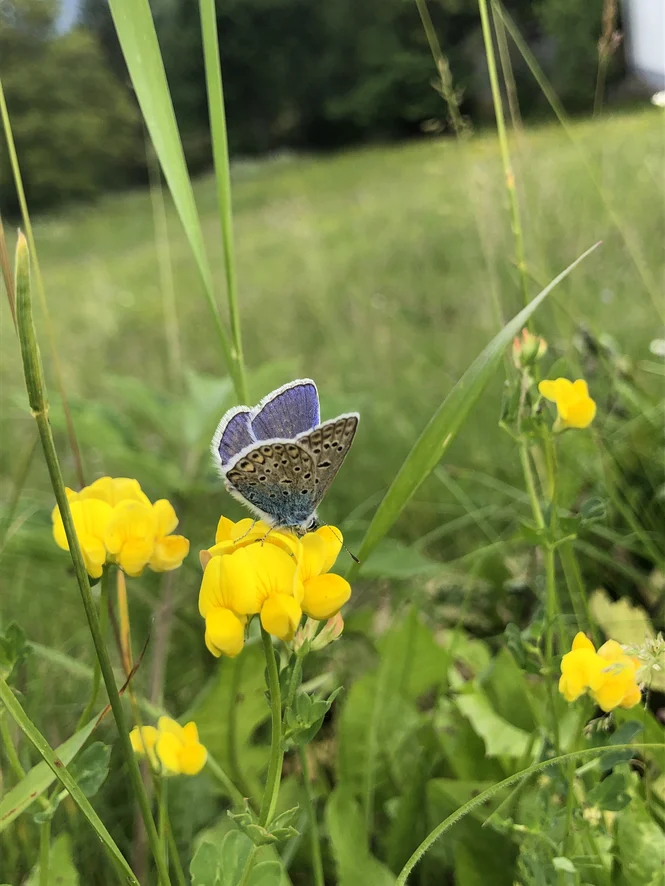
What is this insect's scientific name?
Polyommatus icarus
